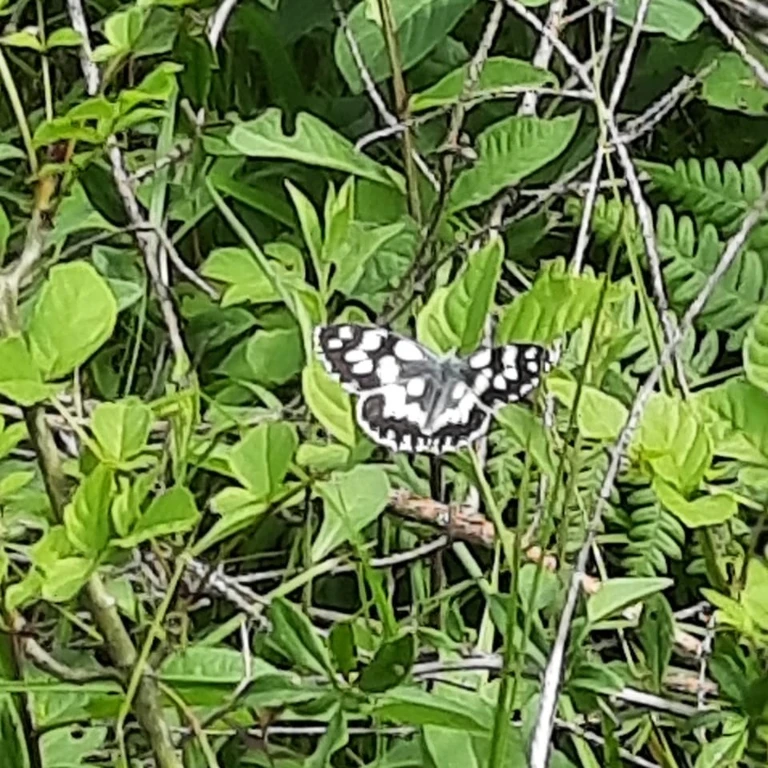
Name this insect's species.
Melanargia galathea
